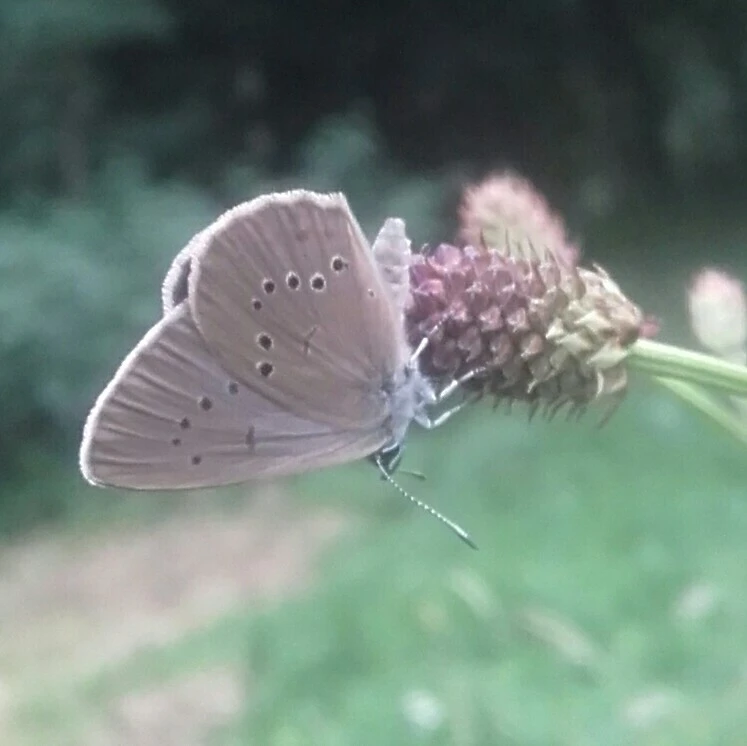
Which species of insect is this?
Phengaris nausithous (also Maculinea nausithous)
